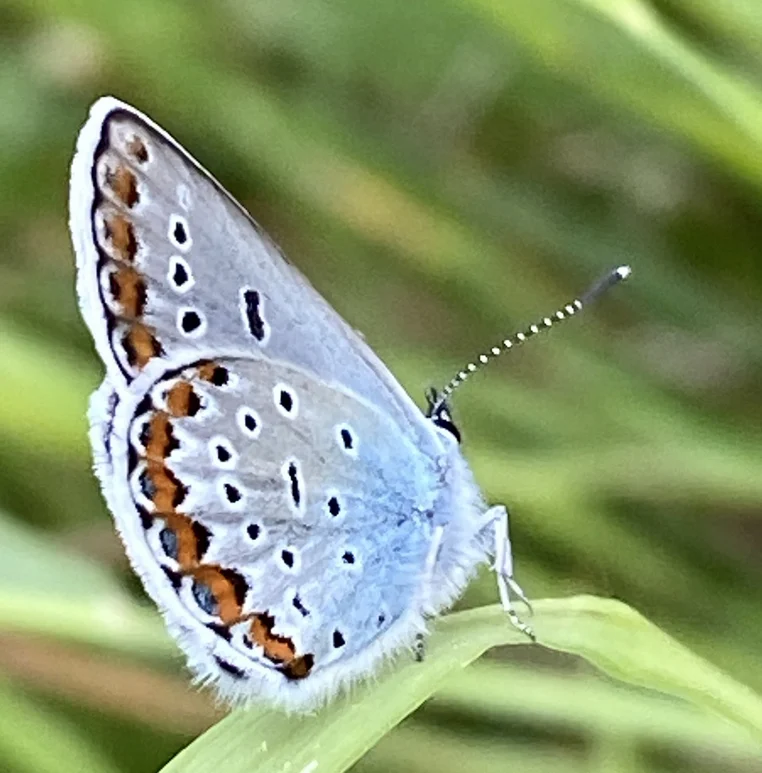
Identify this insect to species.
Plebejus argyrognomon
